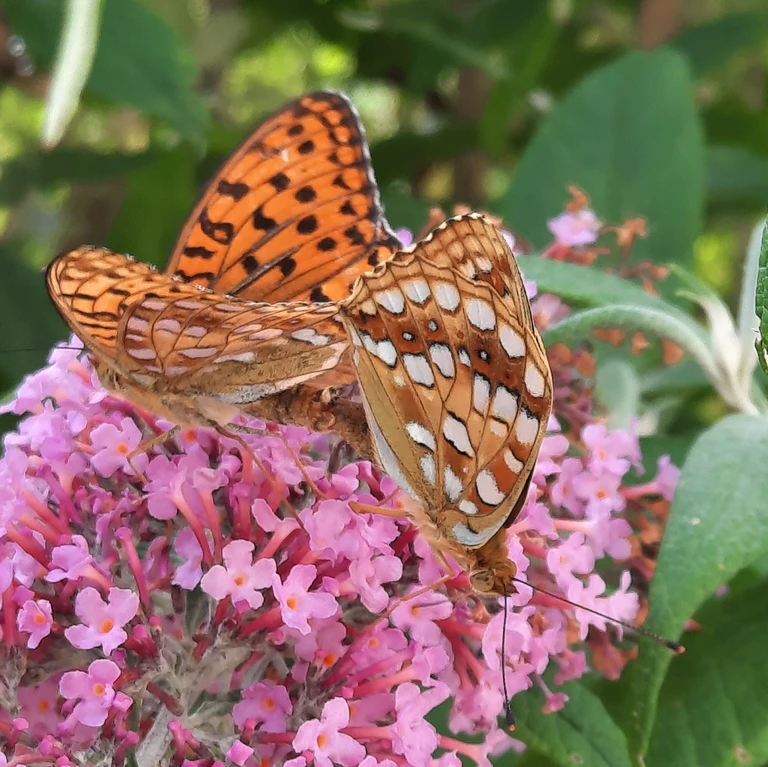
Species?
Fabriciana adippe
